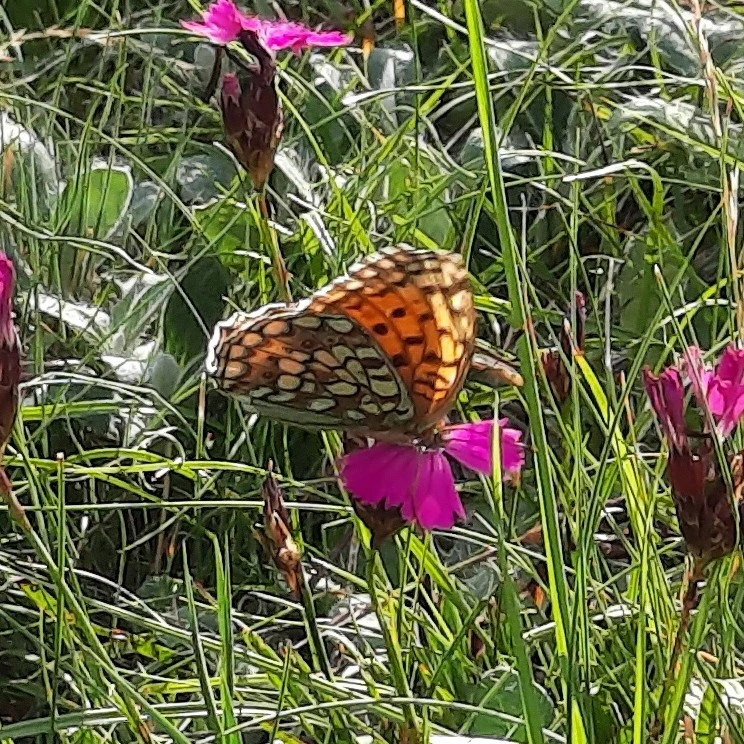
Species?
Fabriciana niobe
